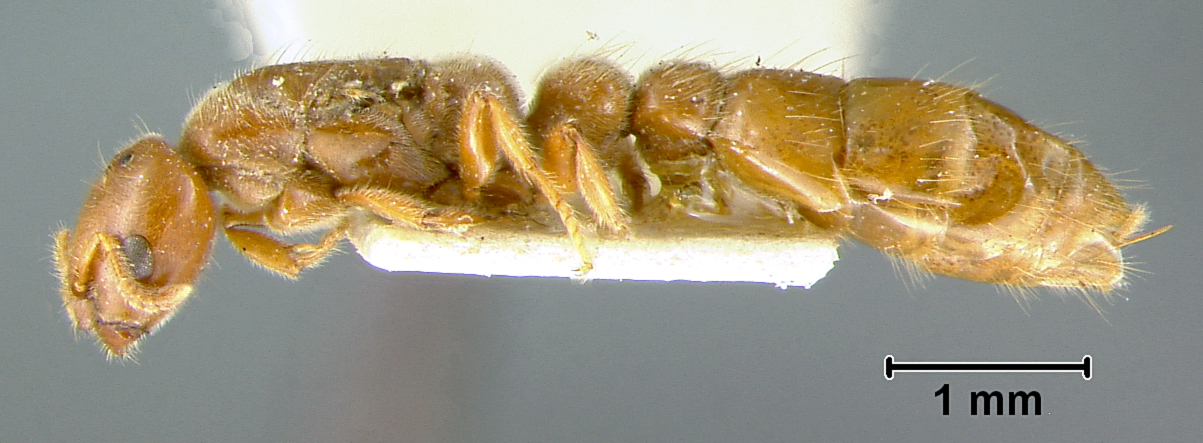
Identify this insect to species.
Viticicola tessmanni
